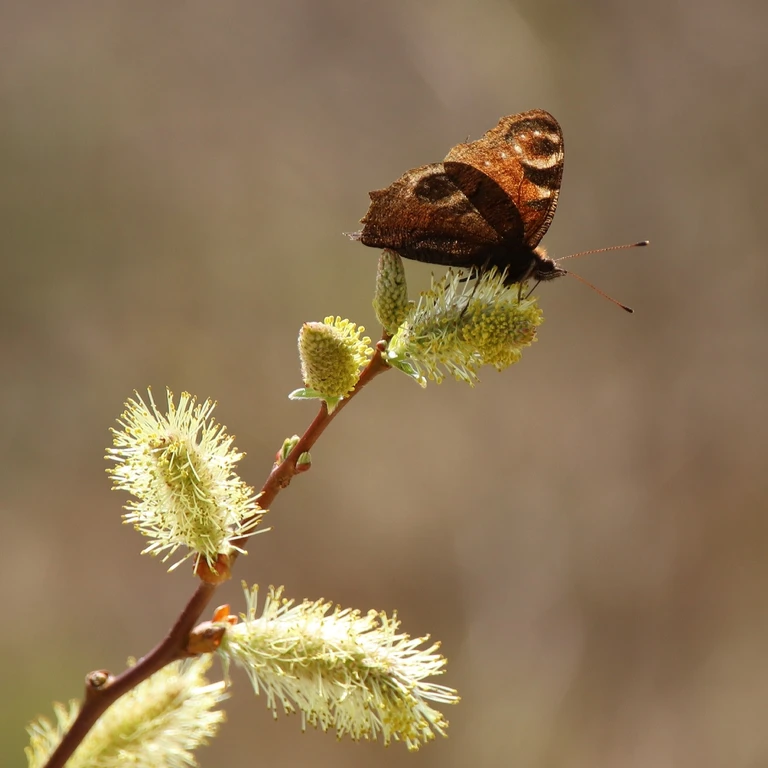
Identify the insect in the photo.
Aglais io
